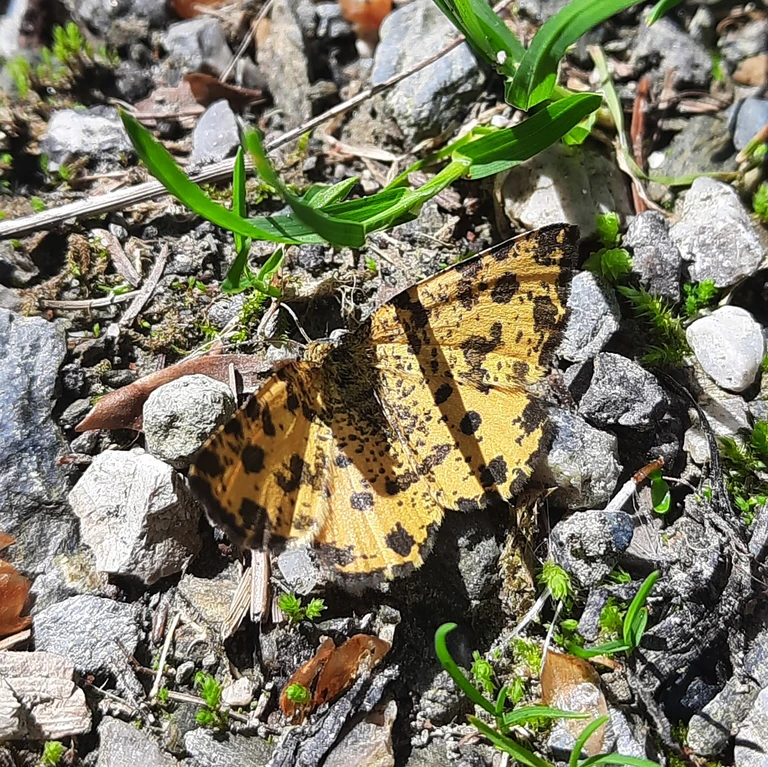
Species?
Pseudopanthera macularia
